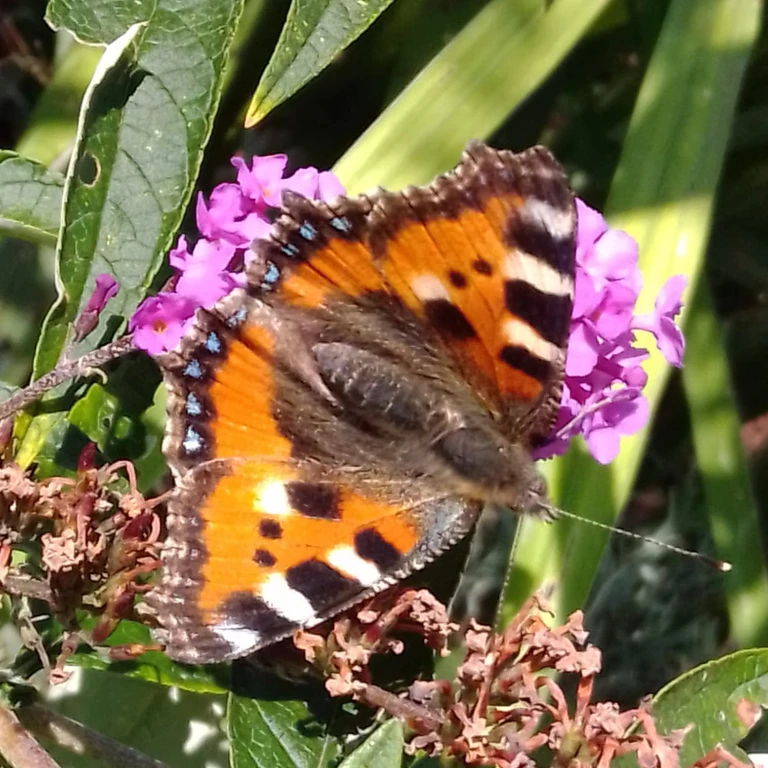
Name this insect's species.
Aglais urticae
